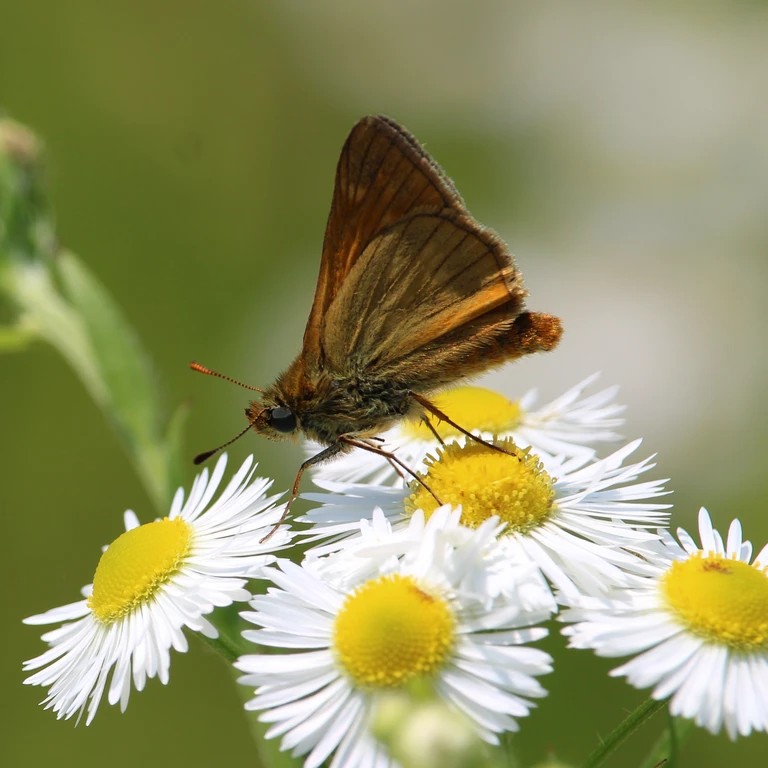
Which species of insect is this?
Ochlodes sylvanus (also Ochlodes venata)
